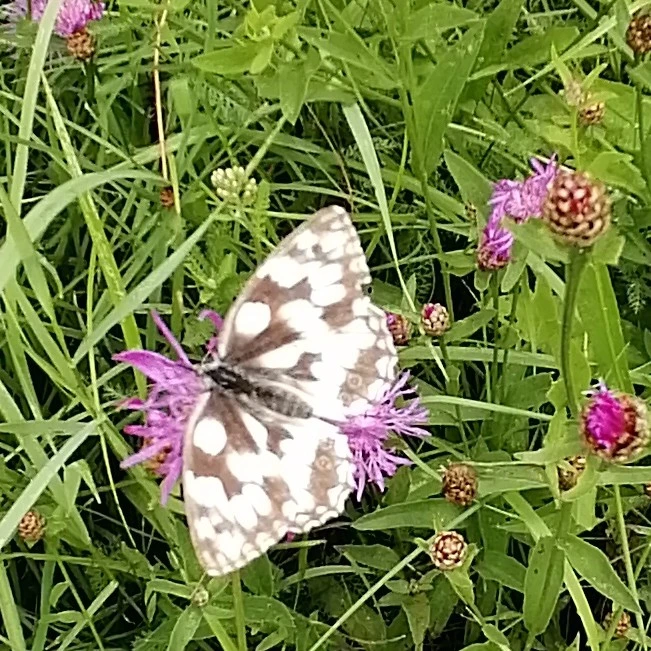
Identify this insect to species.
Melanargia galathea
